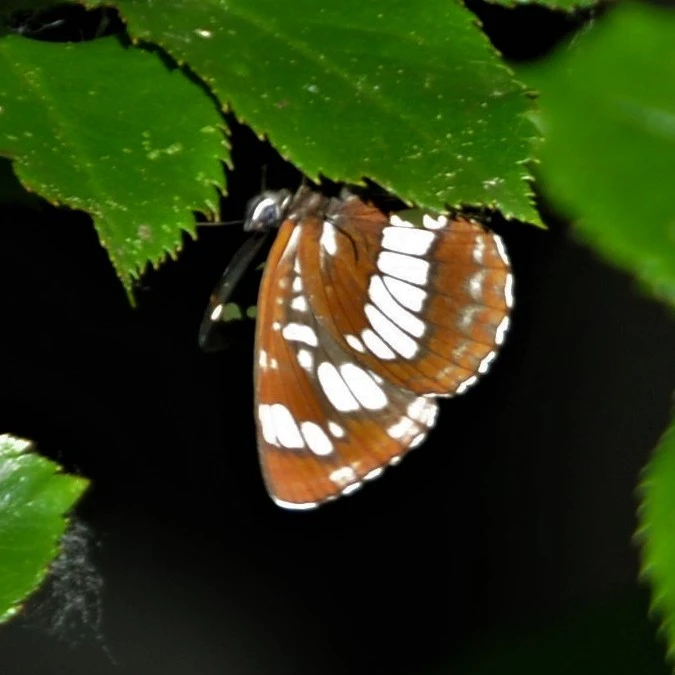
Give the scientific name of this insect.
Neptis rivularis
